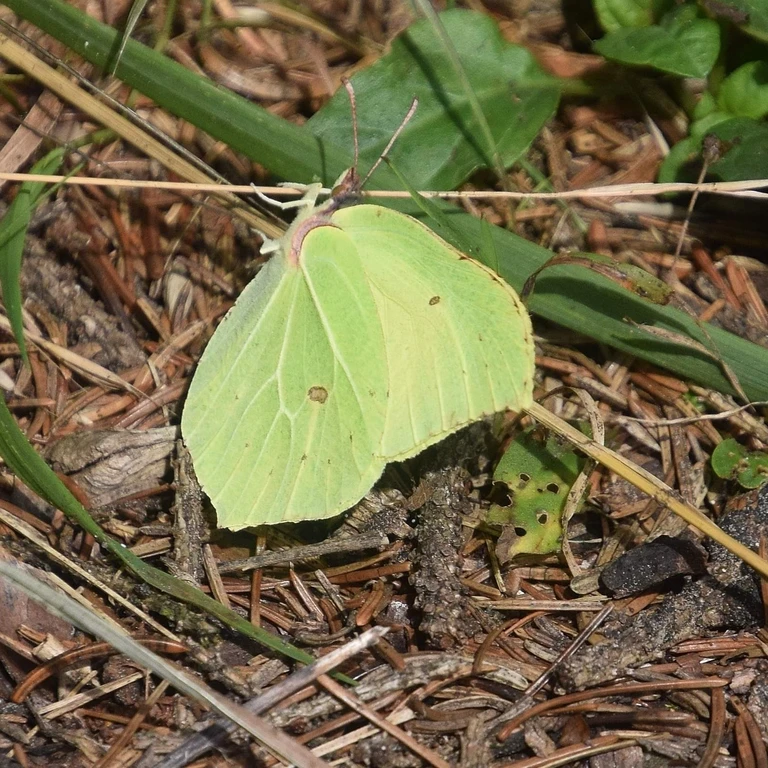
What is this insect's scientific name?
Gonepteryx rhamni
